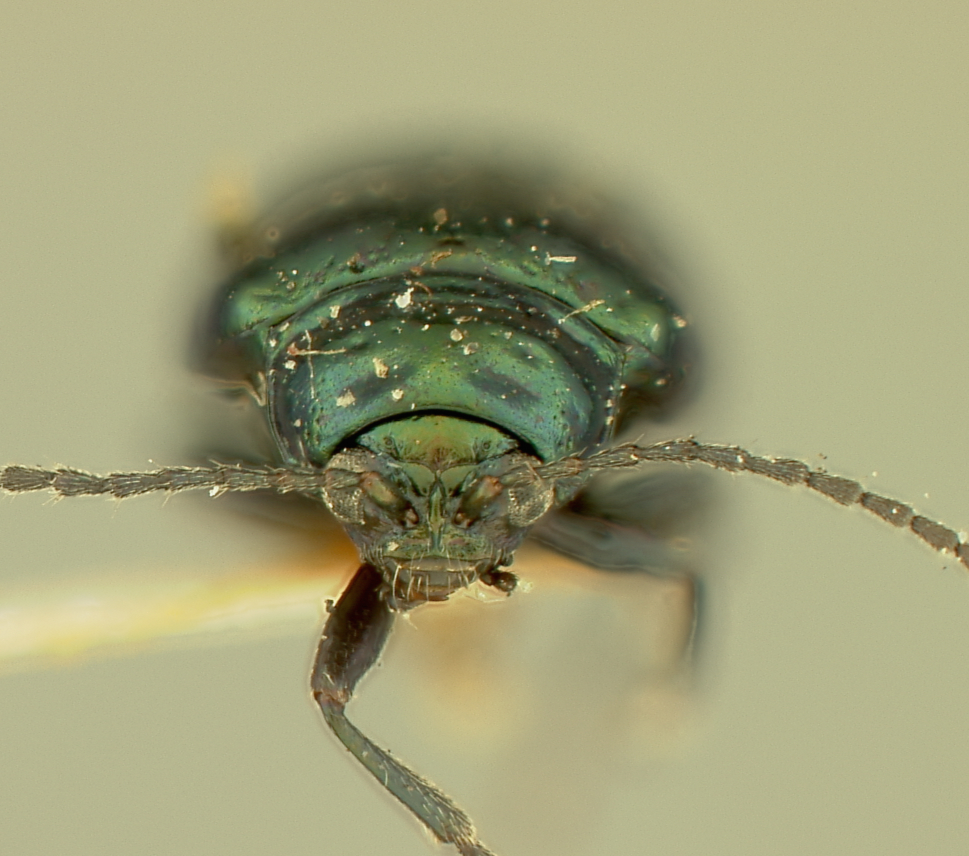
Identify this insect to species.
Haltica betulae (also Altica betulae)
